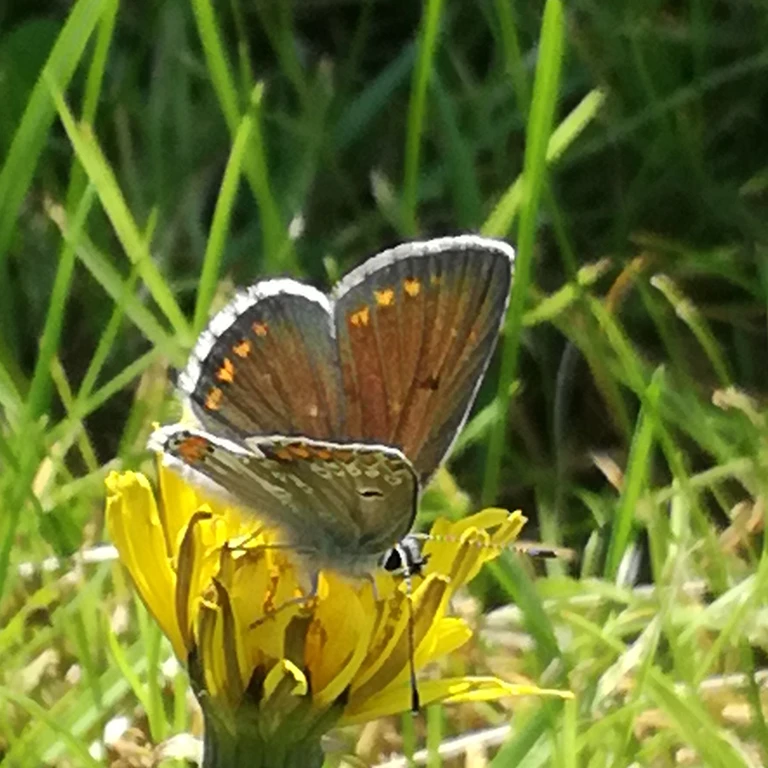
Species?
Aricia agestis/artaxerxes
